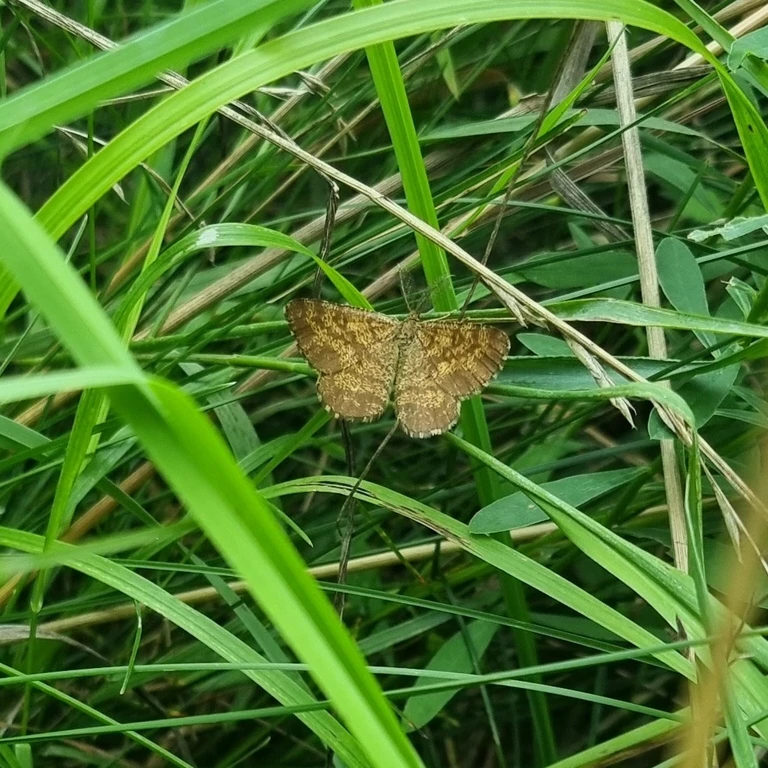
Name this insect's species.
Ematurga atomaria
